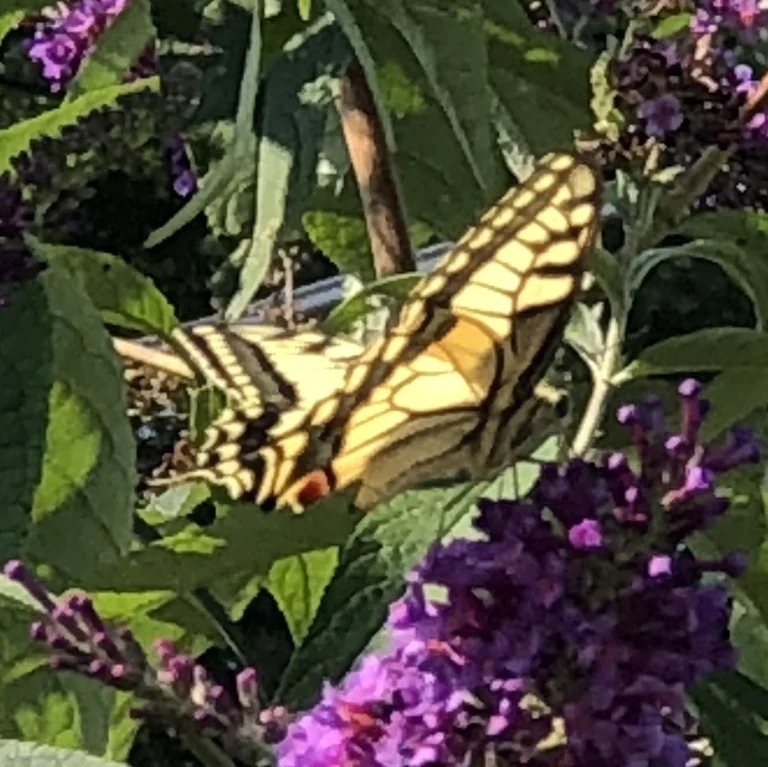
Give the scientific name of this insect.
Papilio machaon
